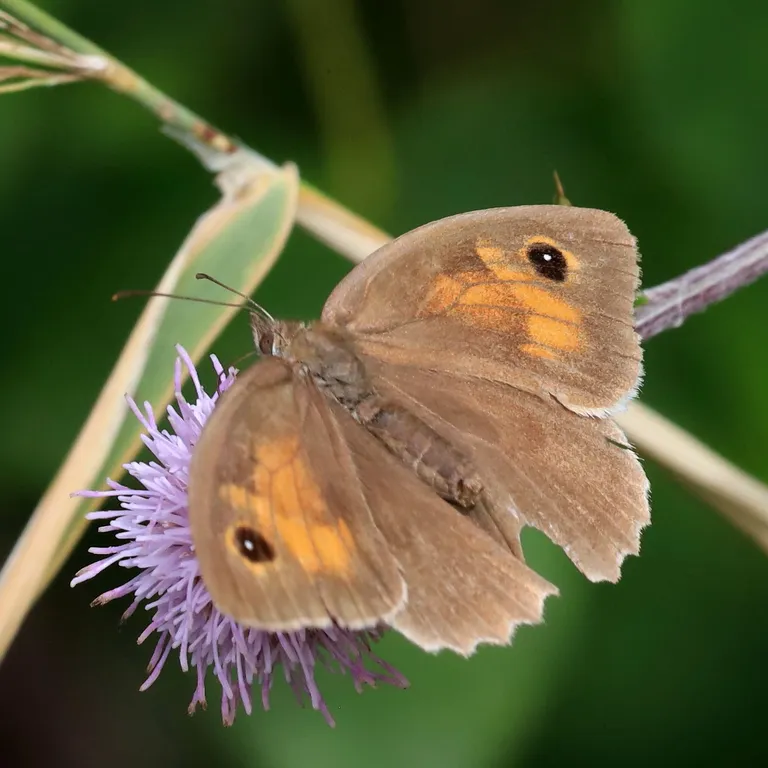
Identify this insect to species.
Maniola jurtina
